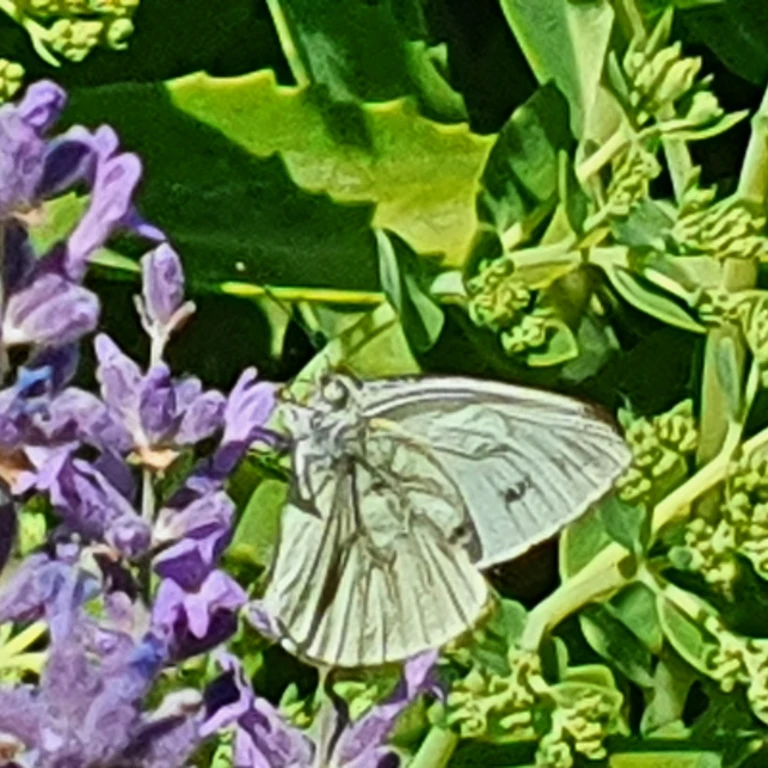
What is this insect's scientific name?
Pieris napi
